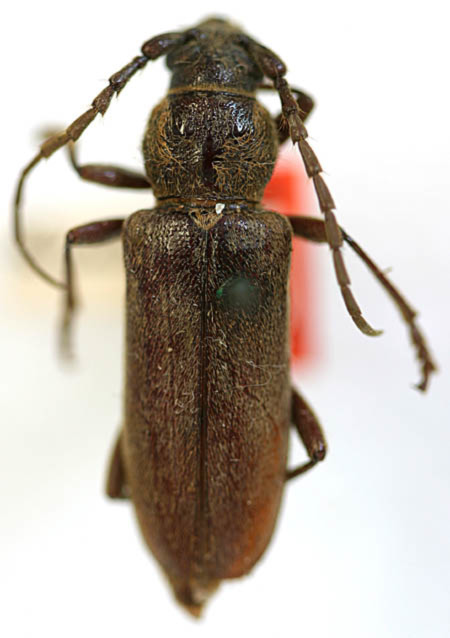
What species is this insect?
Eustromula validum (also Anoplium huachucae)
